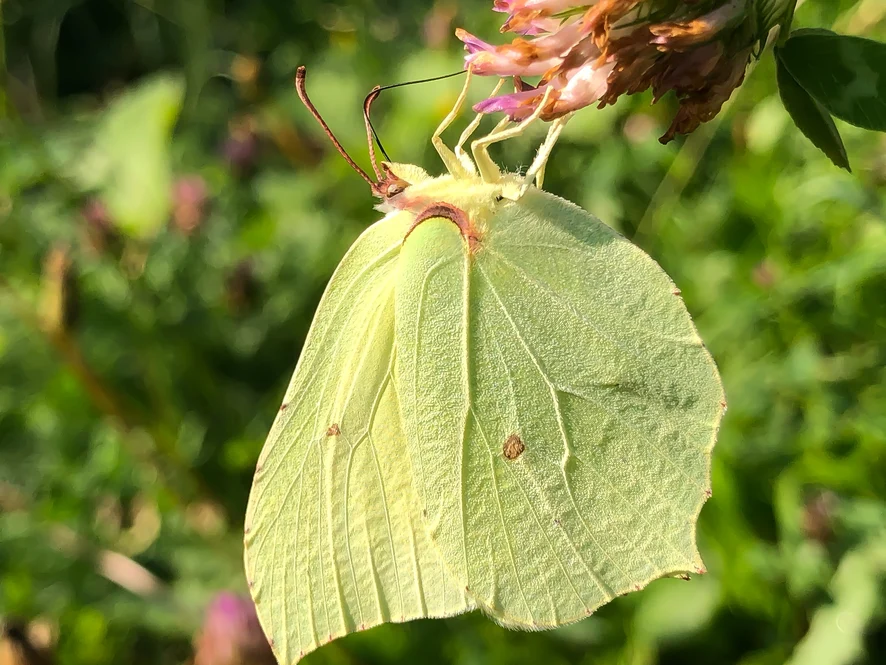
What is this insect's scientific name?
Gonepteryx rhamni
